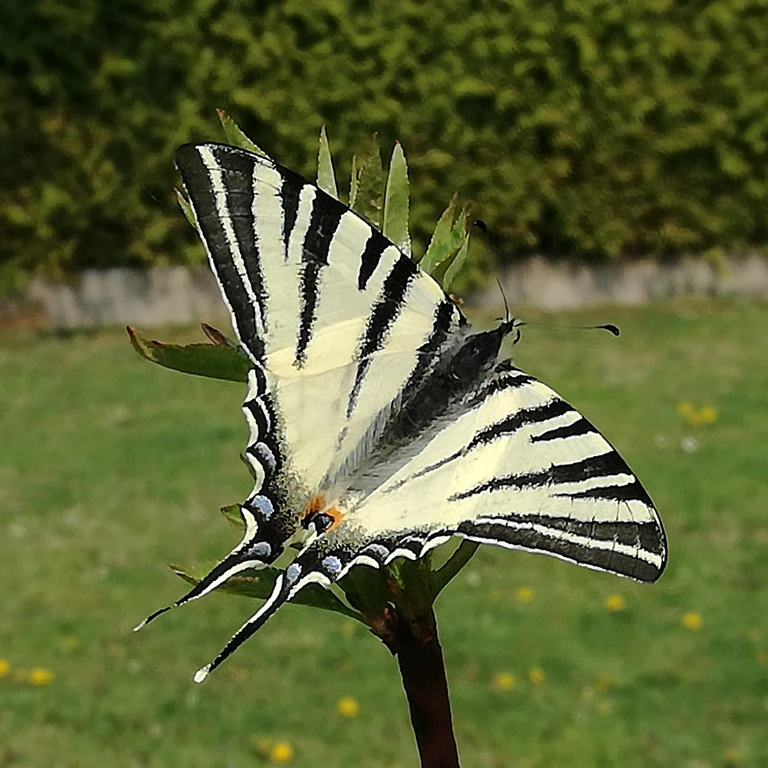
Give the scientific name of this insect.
Iphiclides podalirius
